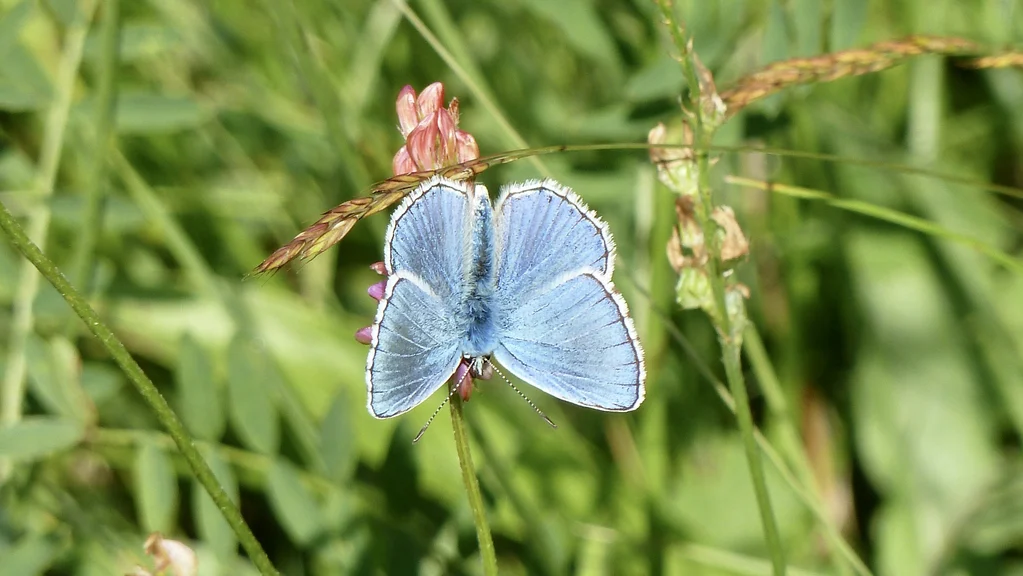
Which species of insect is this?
Lysandra bellargus
